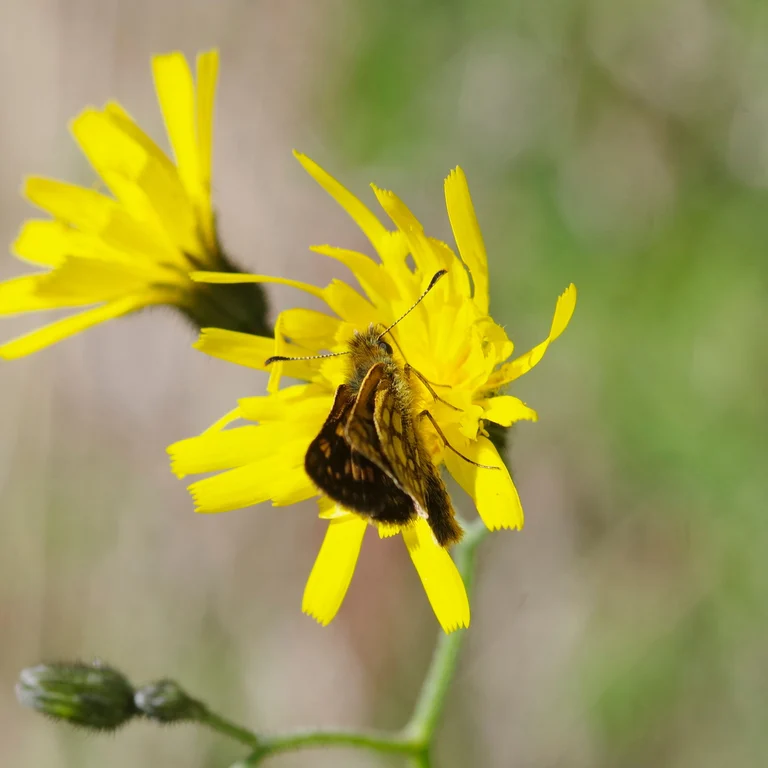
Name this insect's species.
Carterocephalus palaemon
